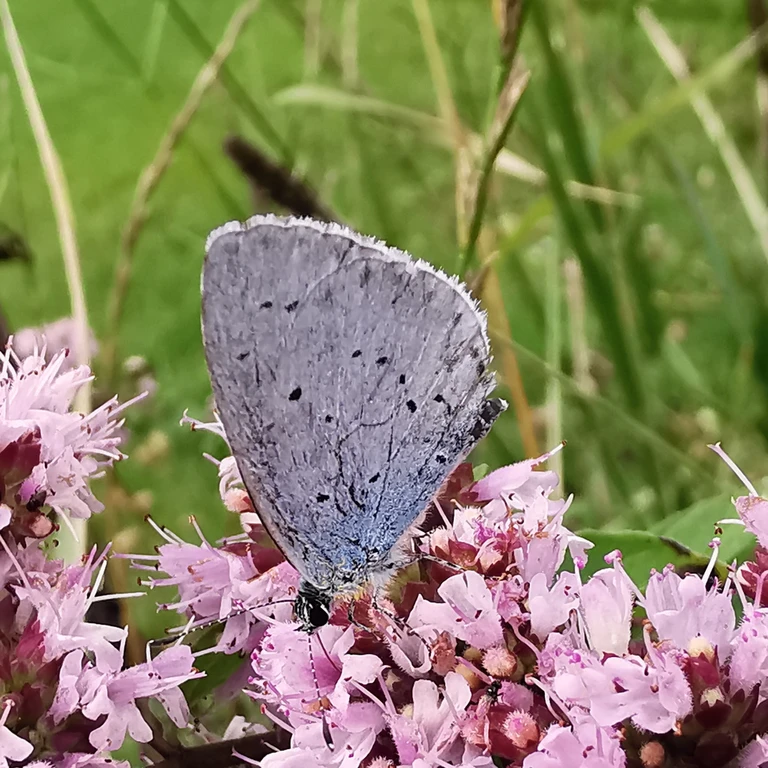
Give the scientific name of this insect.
Celastrina argiolus
